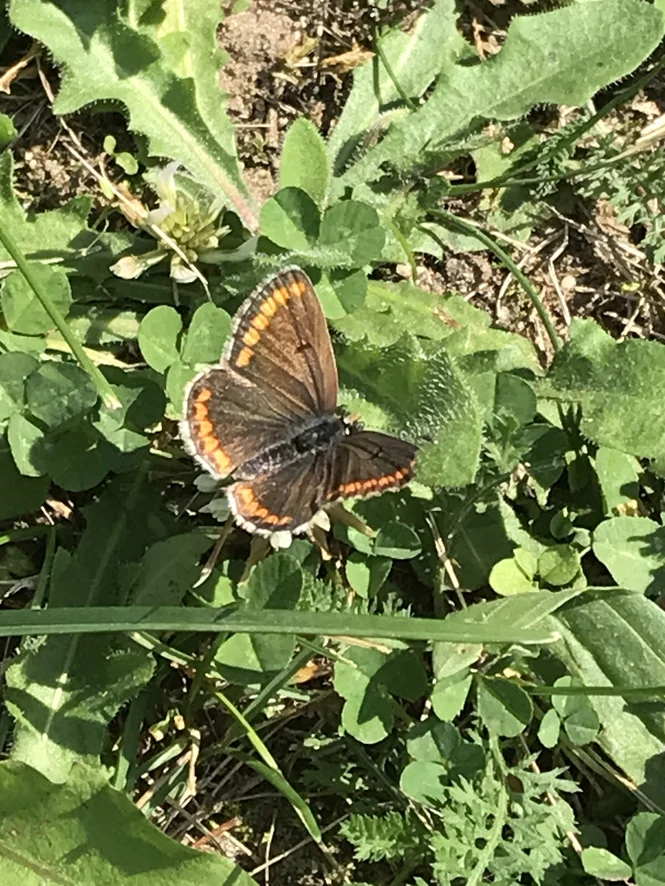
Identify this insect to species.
Aricia agestis/artaxerxes
